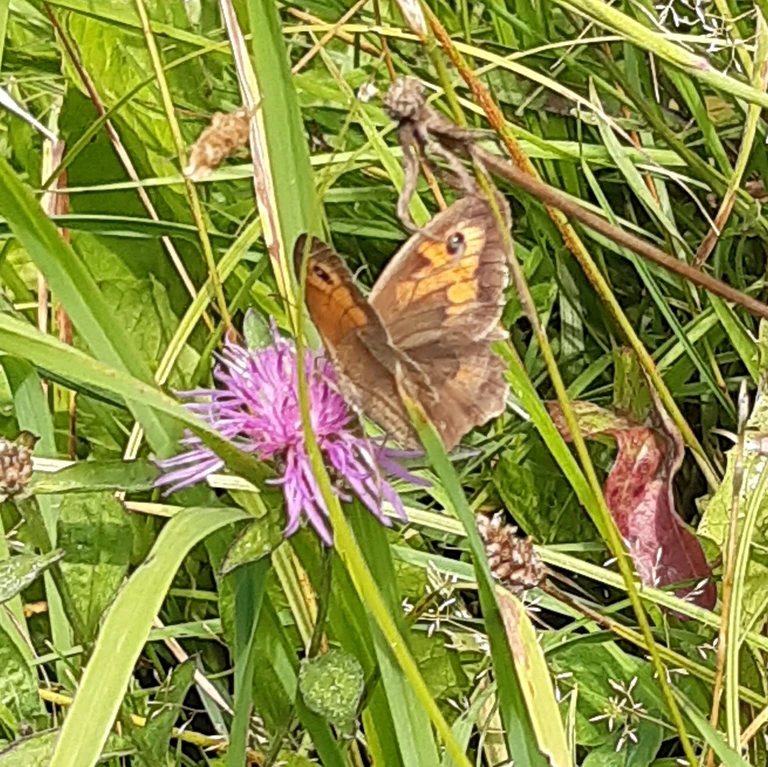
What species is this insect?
Maniola jurtina
